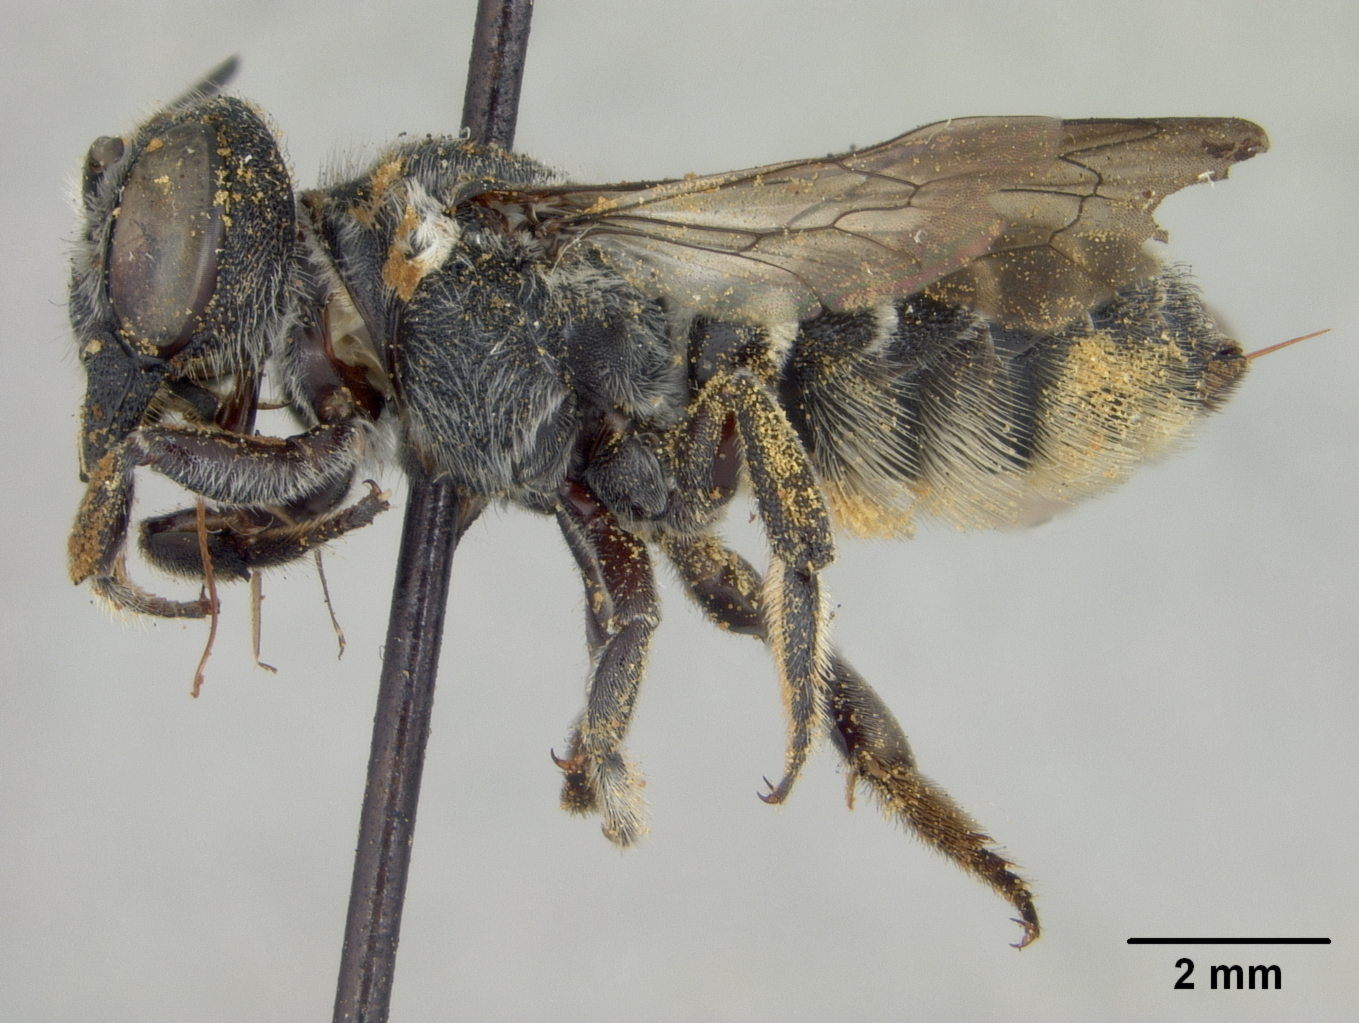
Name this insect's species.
Oligotropus wilmingtoni
